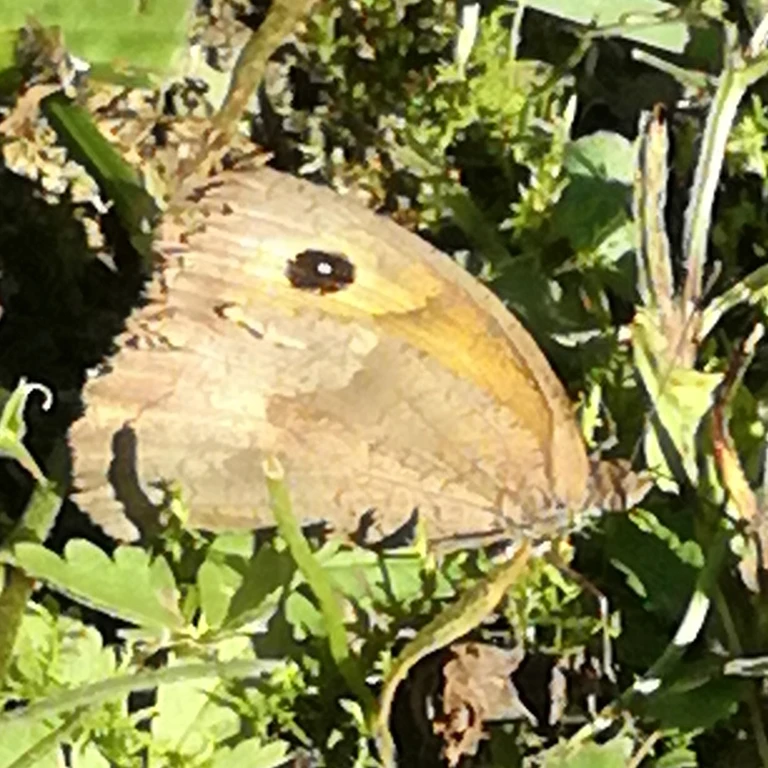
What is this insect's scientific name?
Maniola jurtina
